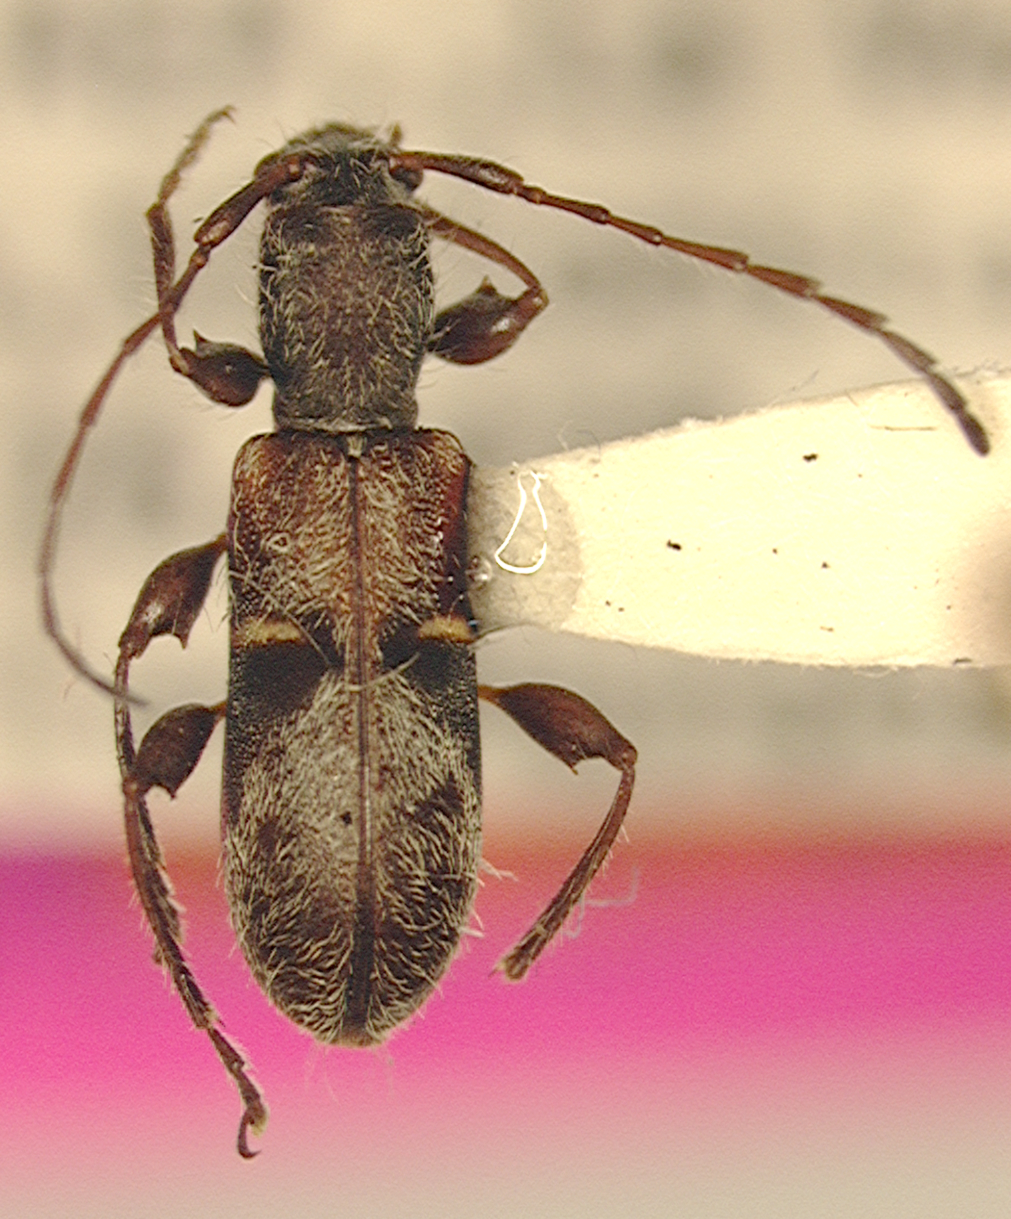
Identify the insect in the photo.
Plectromerus dominicanus (also Curiosa dominicana)
